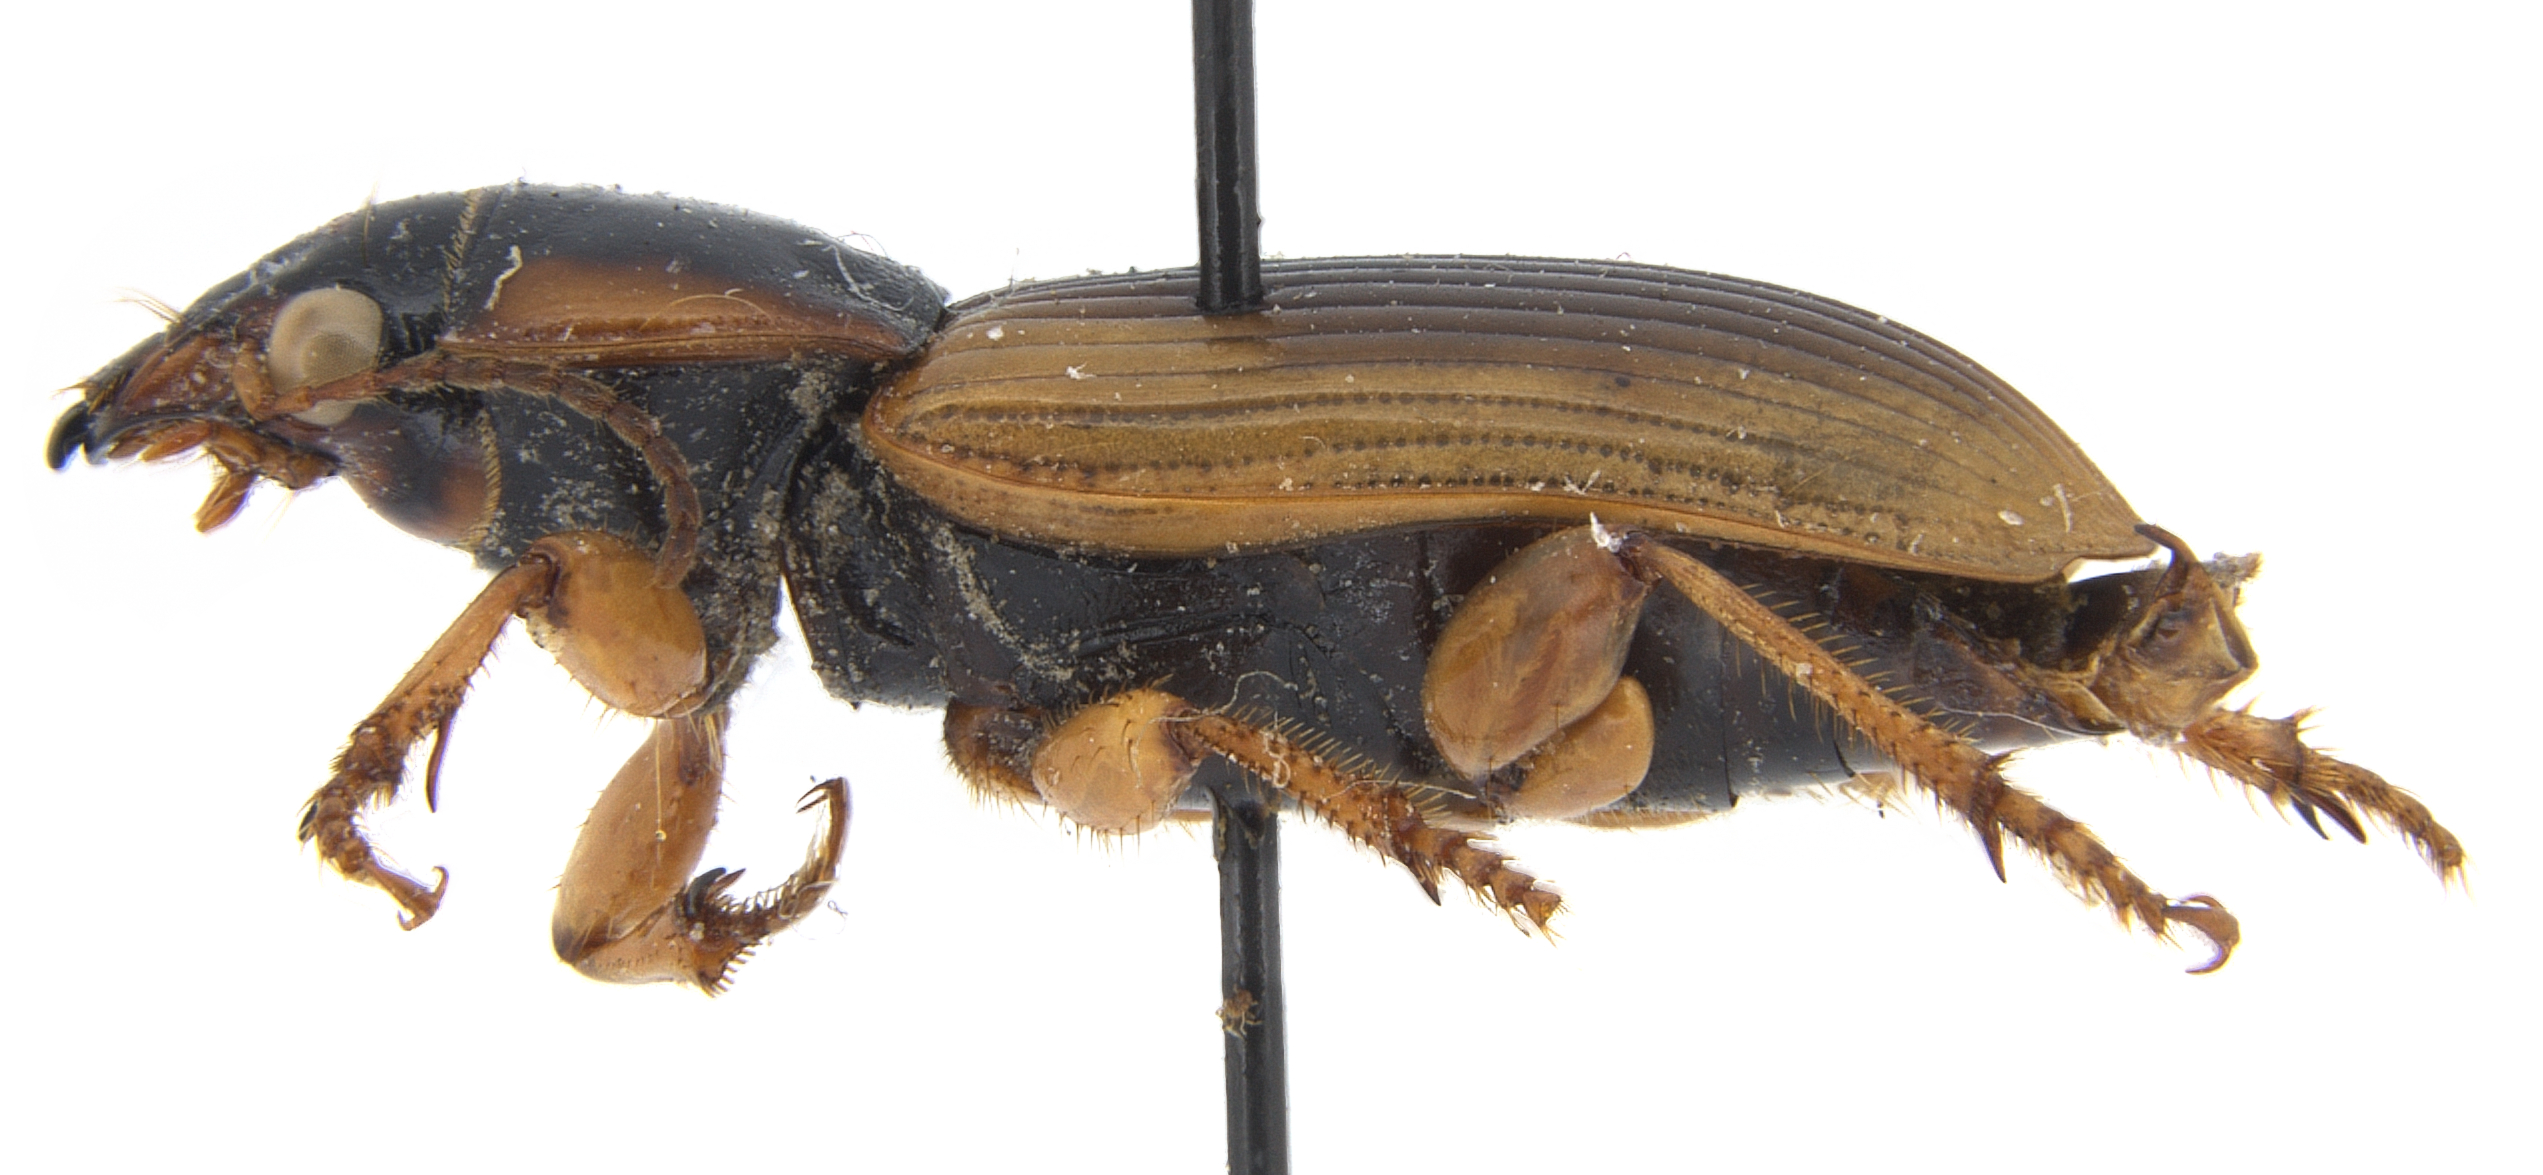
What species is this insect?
Anisodactylus discoideus
